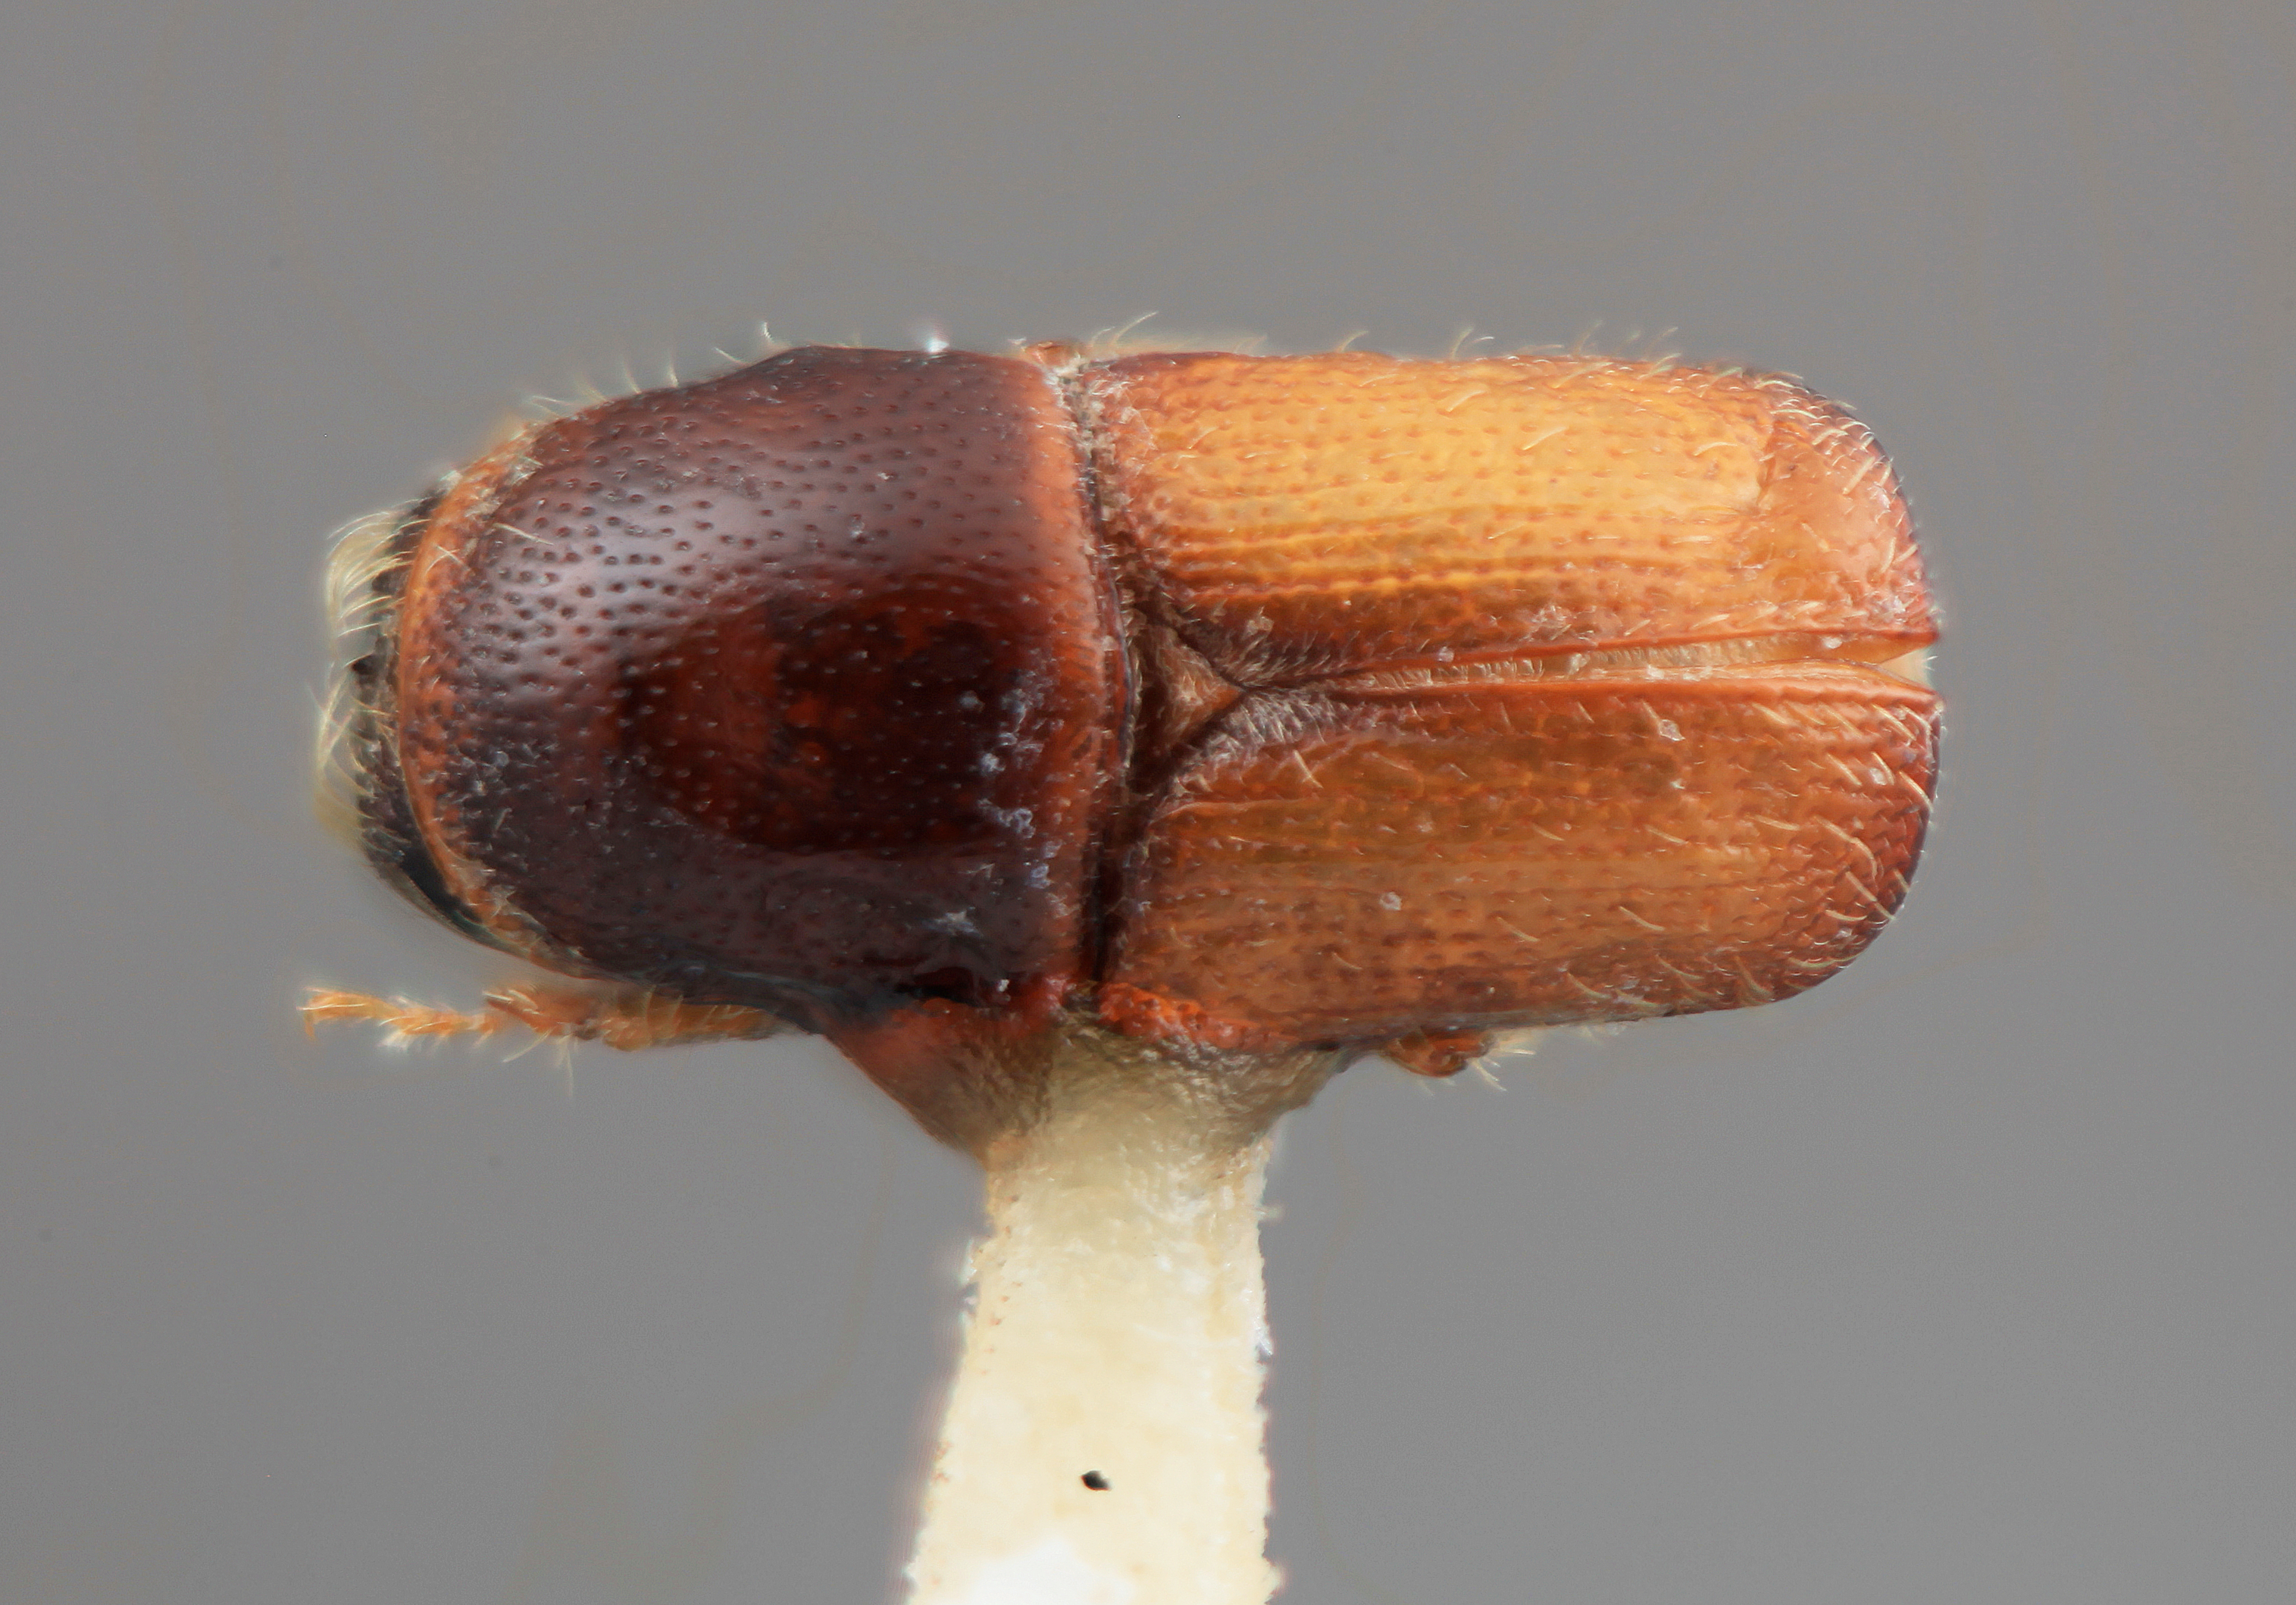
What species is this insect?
Scolytus laetus
